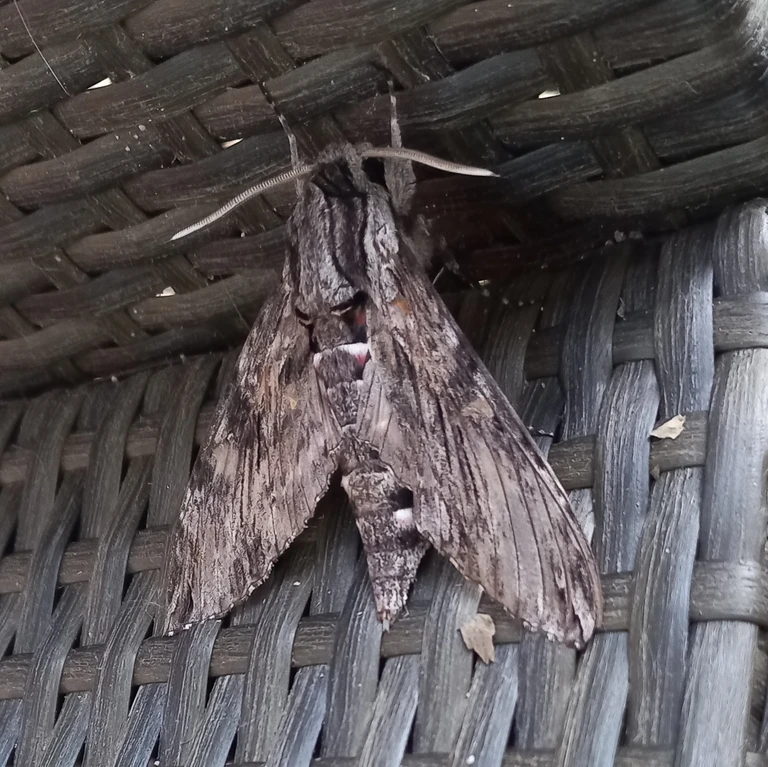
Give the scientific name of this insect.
Agrius convolvuli
